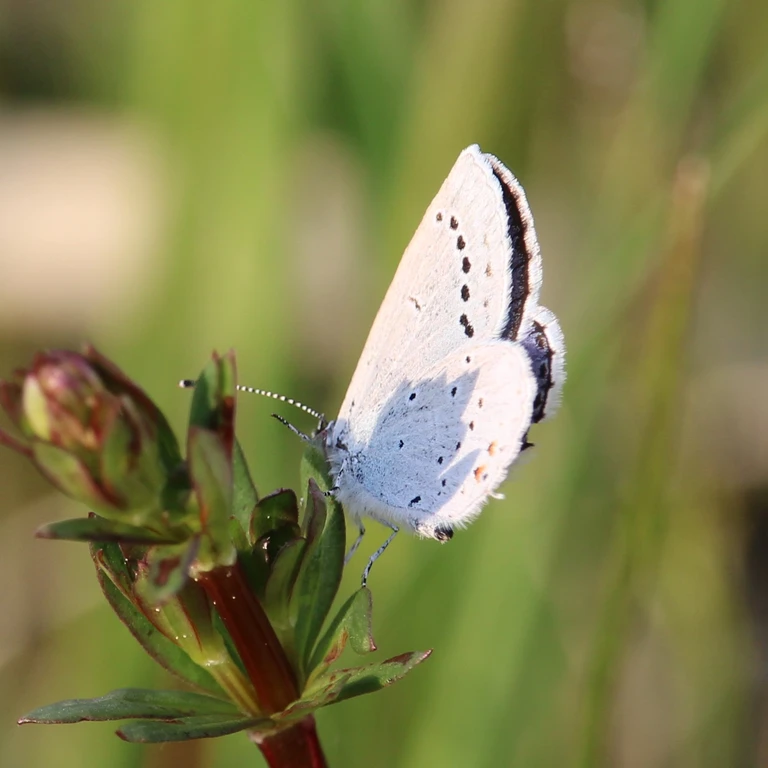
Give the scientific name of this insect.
Cupido argiades (also Elkalyce argiades)
